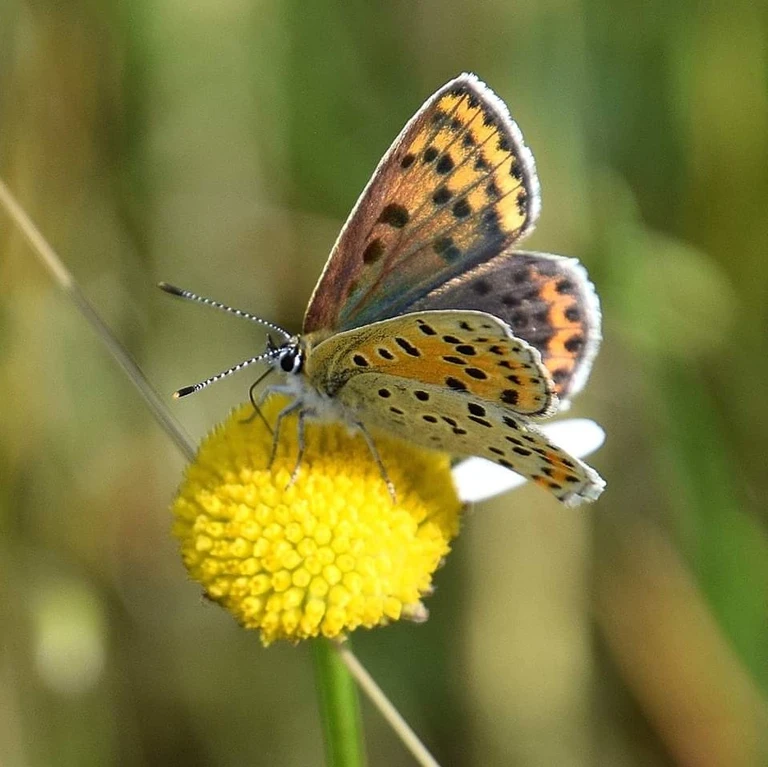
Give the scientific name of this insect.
Lycaena tityrus (also Loweia tityrus)
